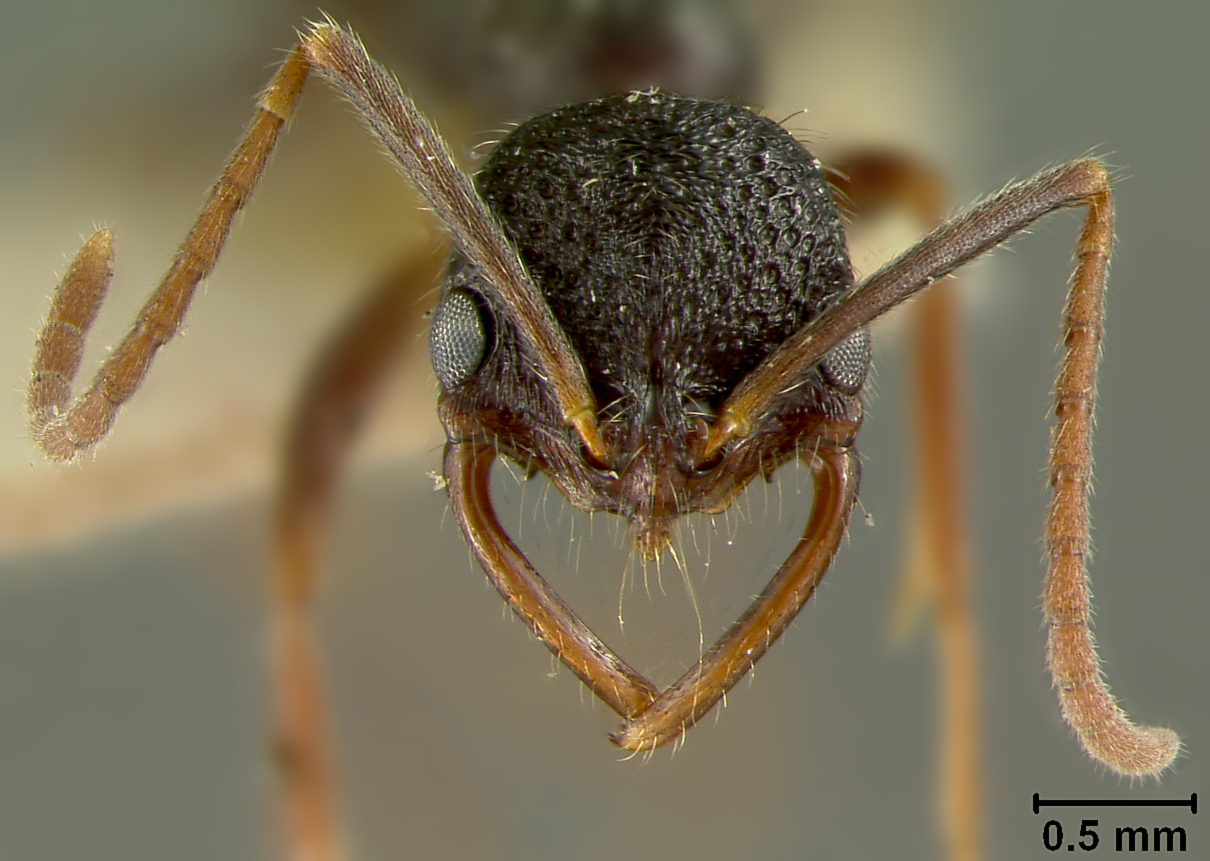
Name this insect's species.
Leptogenys foreli
